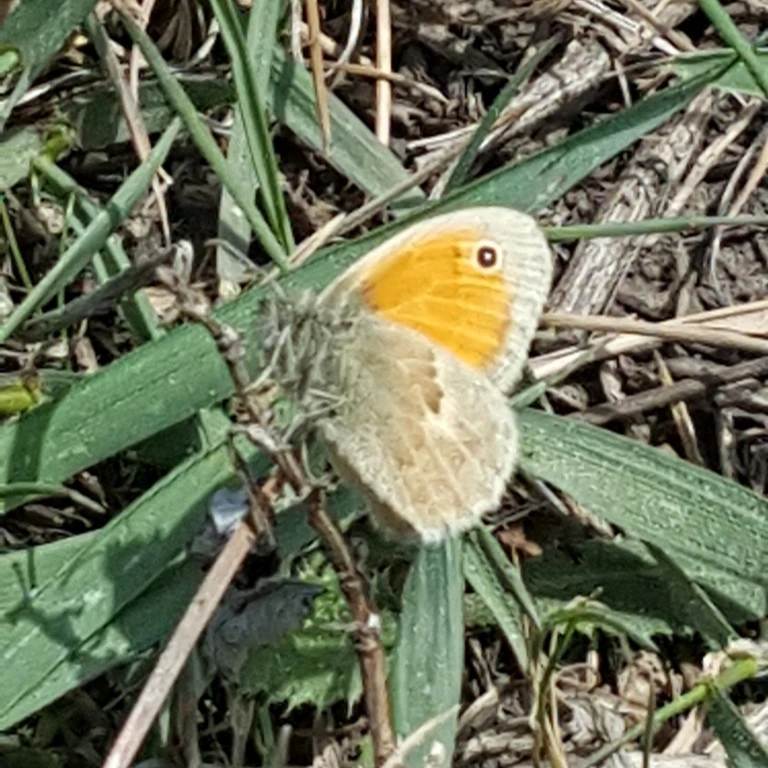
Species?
Coenonympha pamphilus
